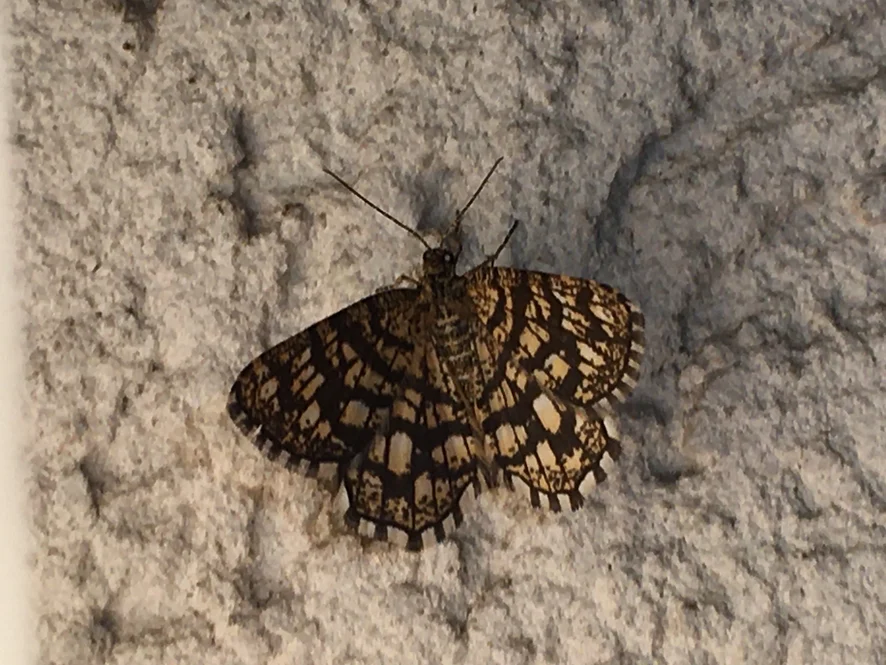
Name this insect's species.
Chiasmia clathrata
